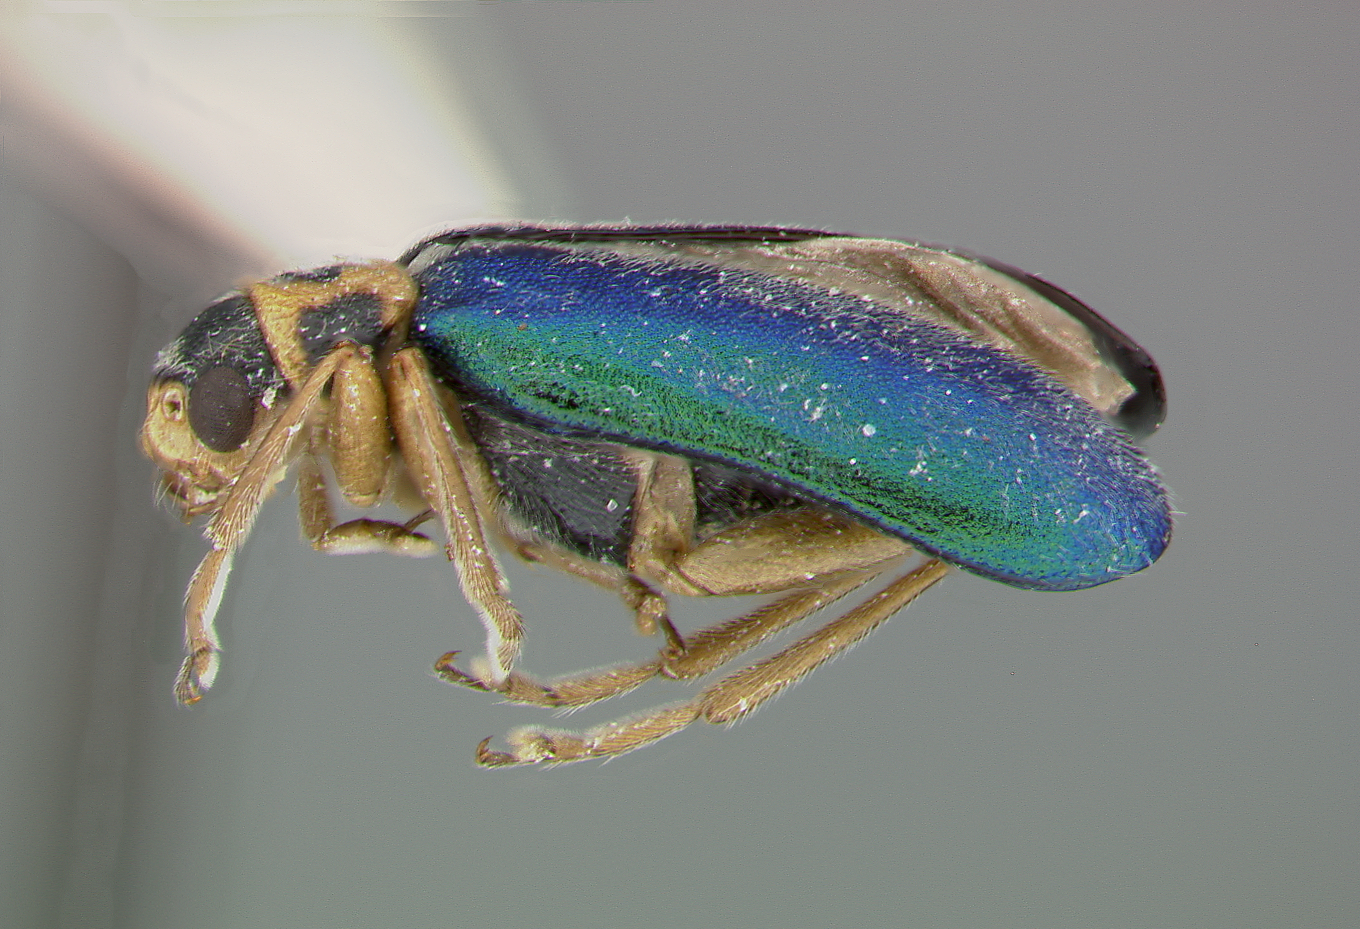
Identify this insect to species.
Apophylia trinotata
